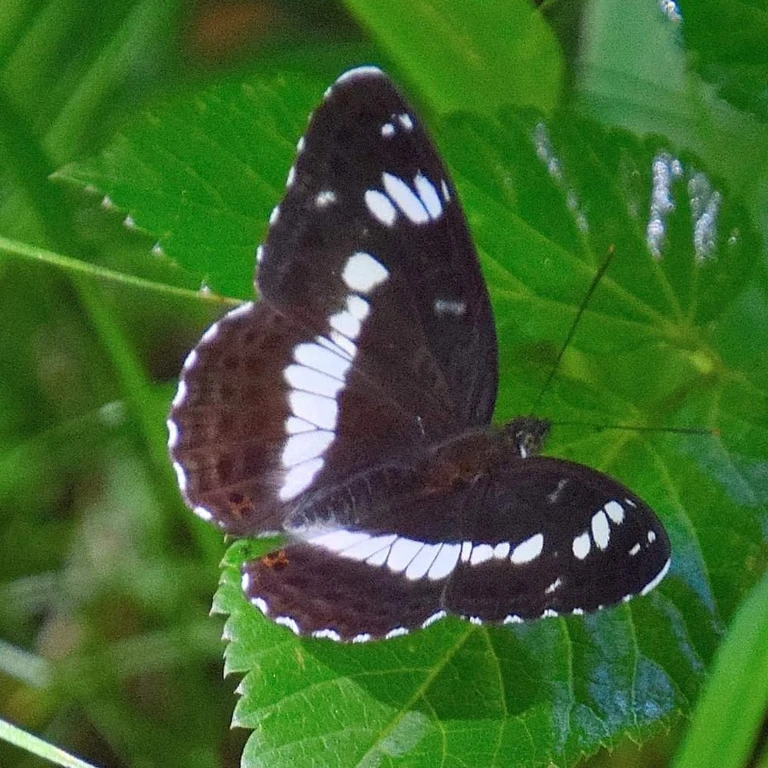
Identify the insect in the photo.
Limenitis camilla (also Ladoga camilla)
